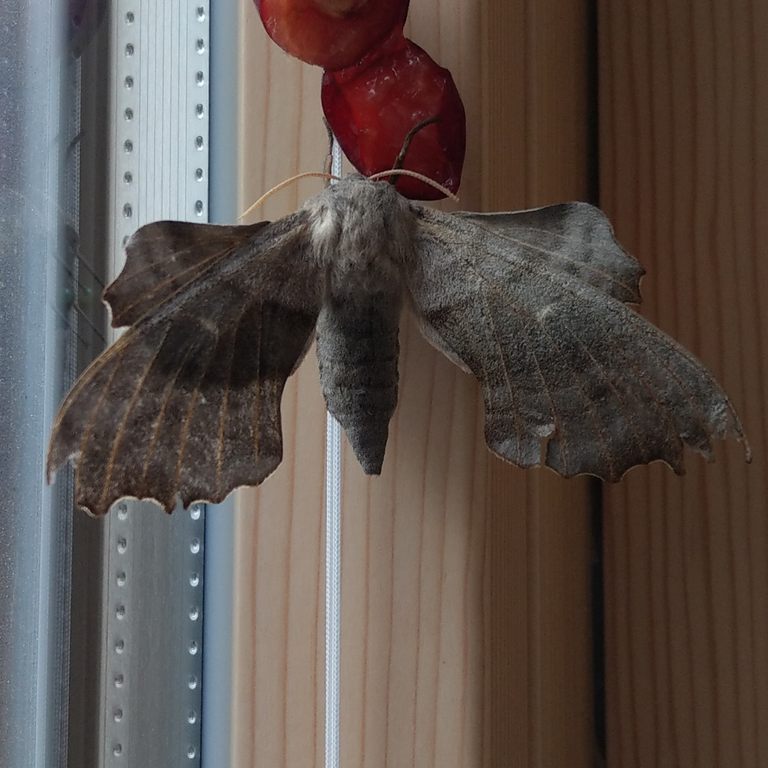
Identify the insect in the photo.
Laothoe populi
